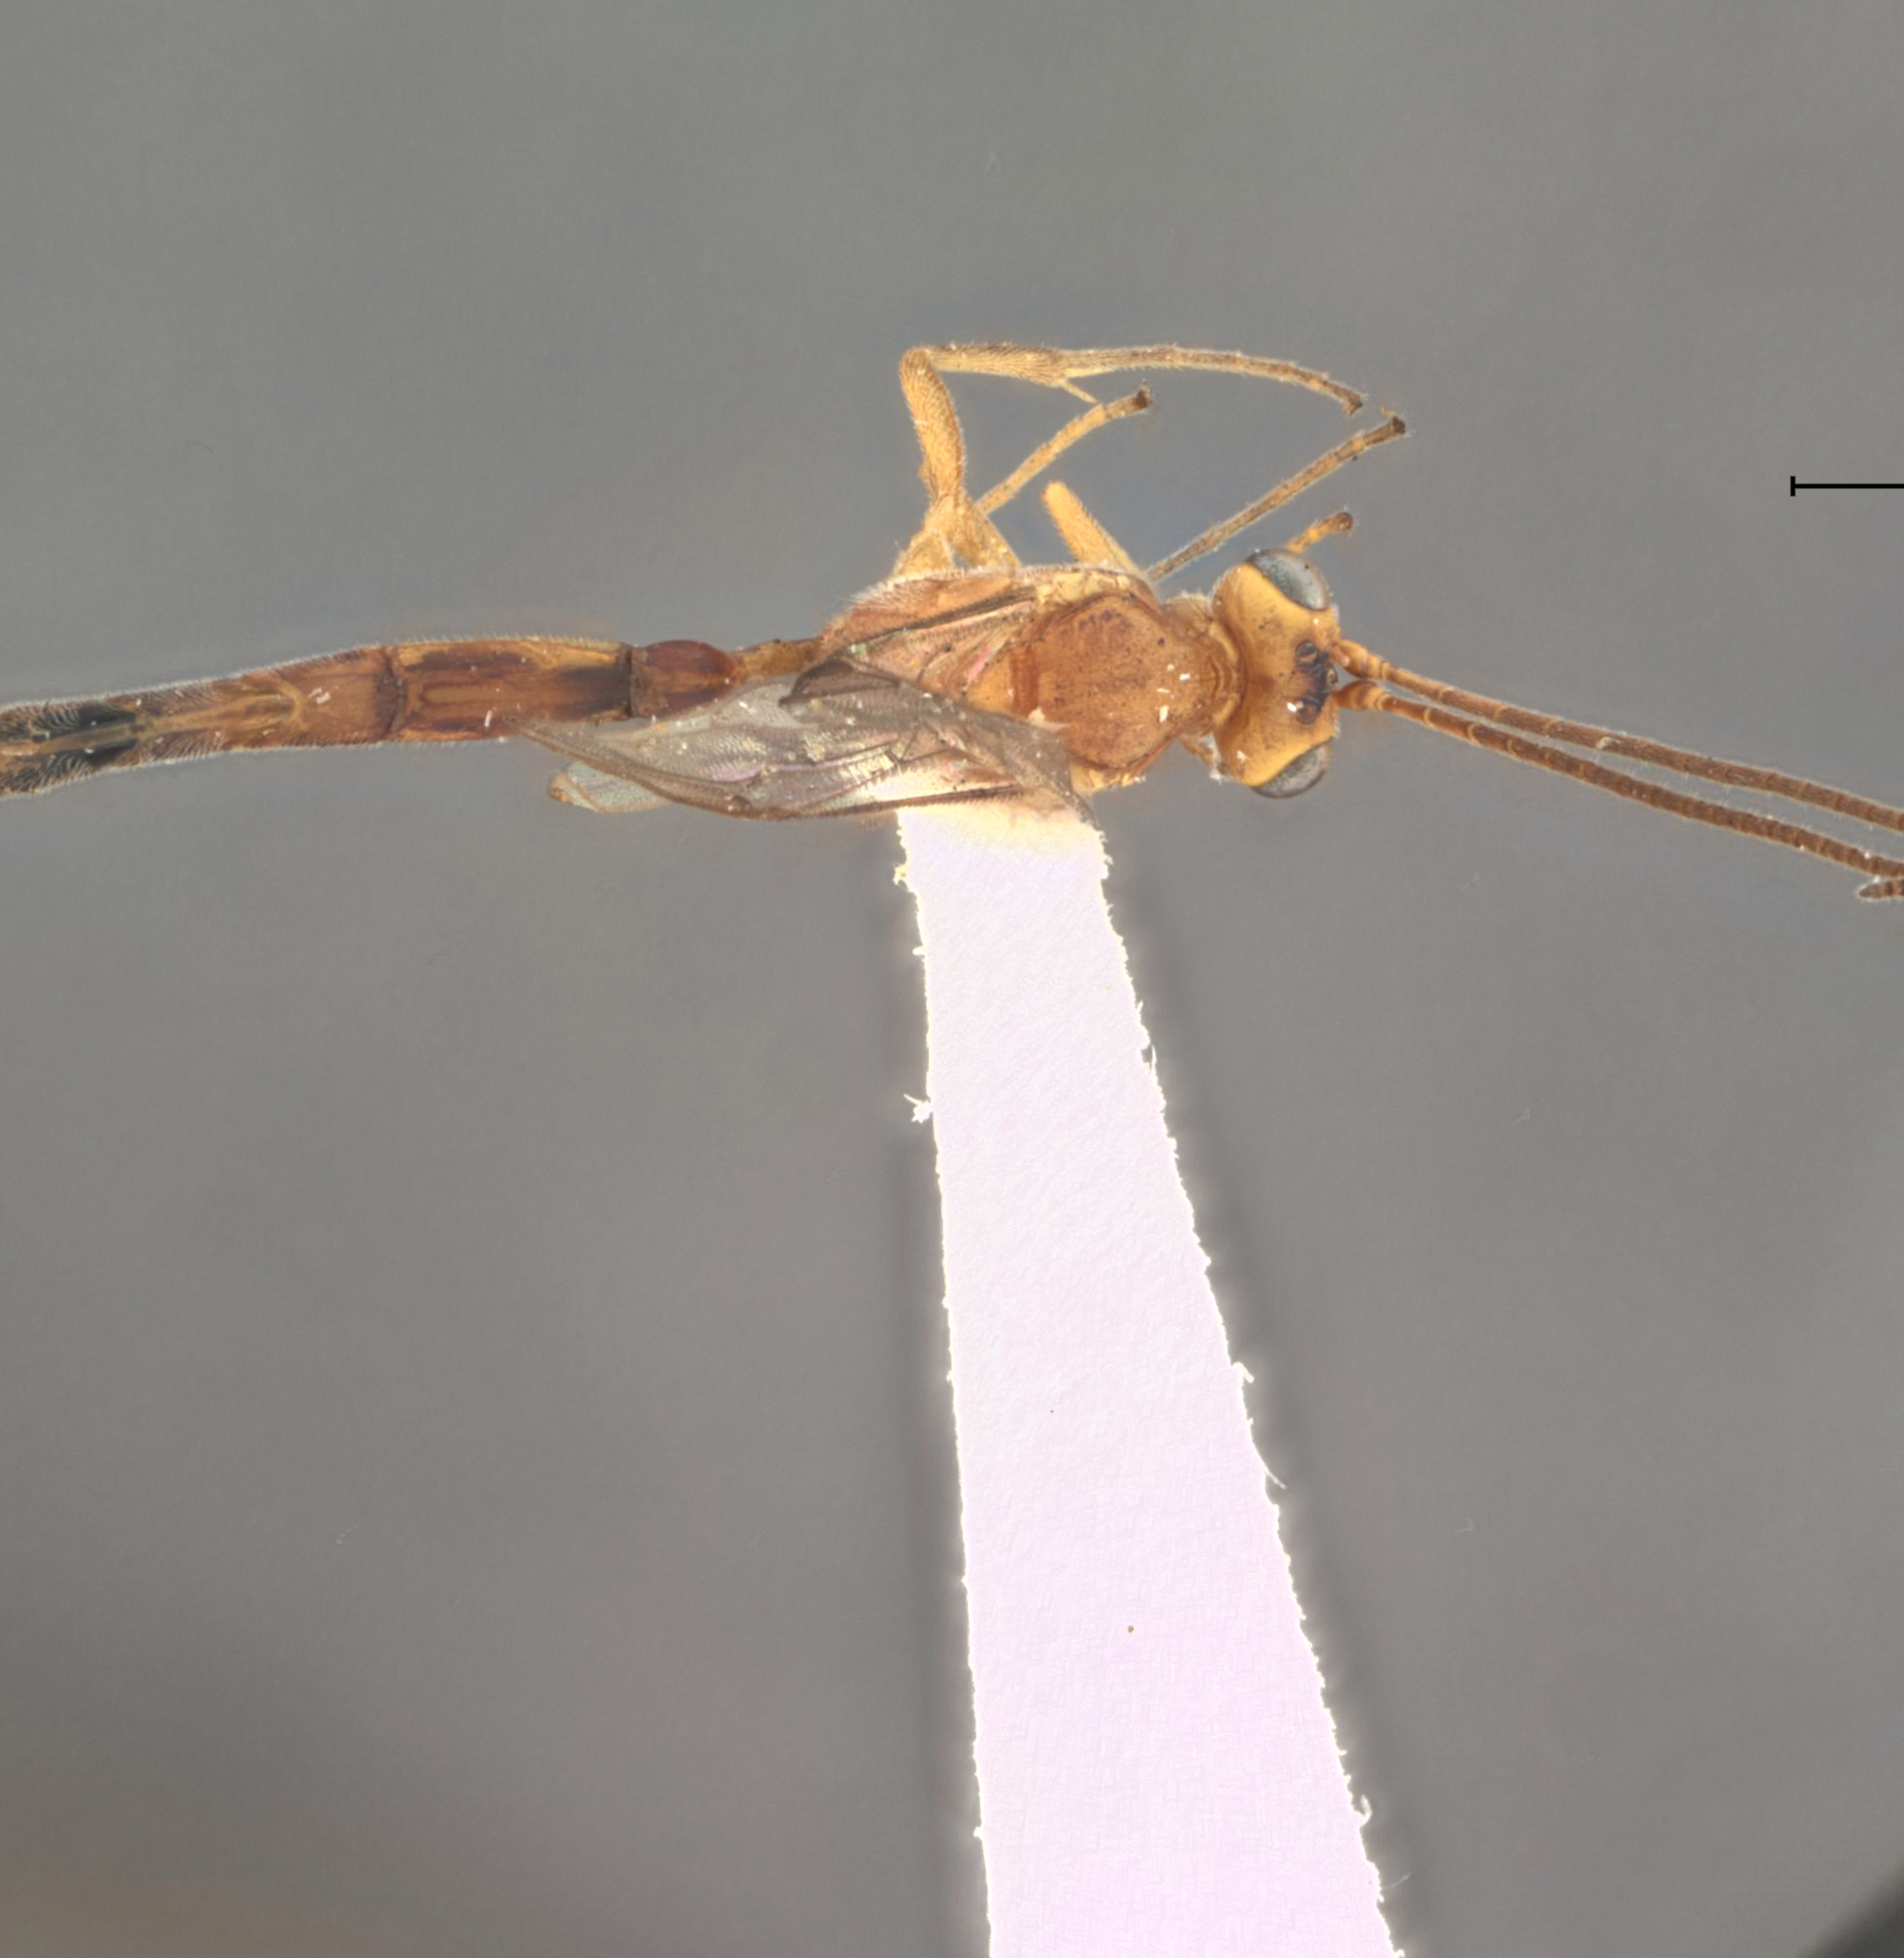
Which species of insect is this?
Temelucha machaera
